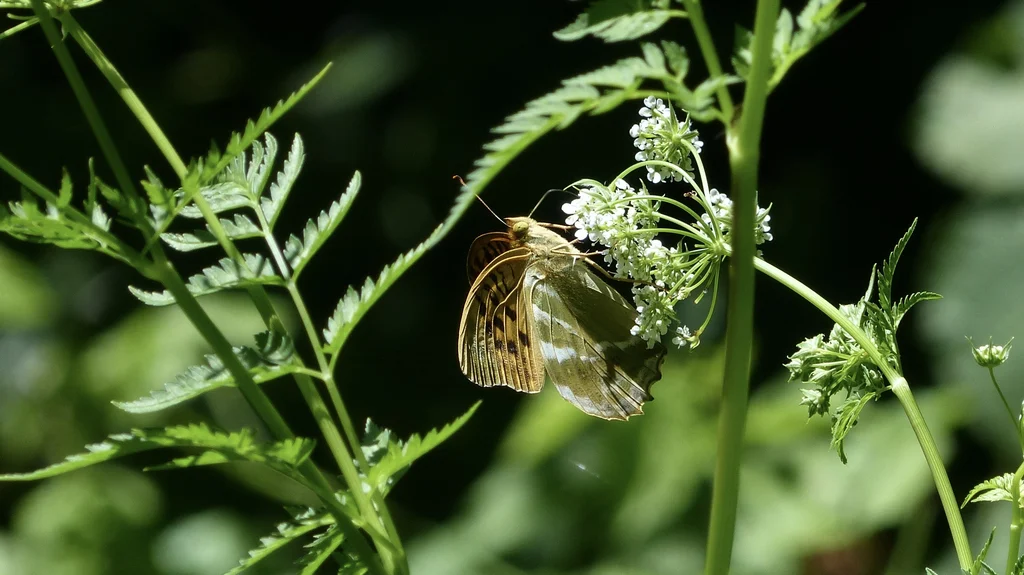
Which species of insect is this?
Argynnis paphia
